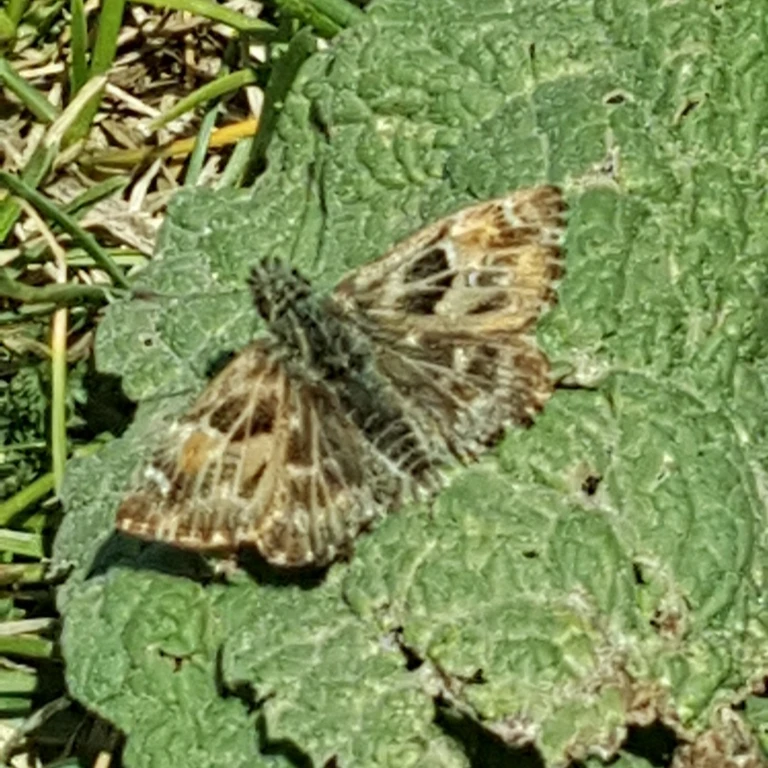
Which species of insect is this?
Carcharodus alceae
